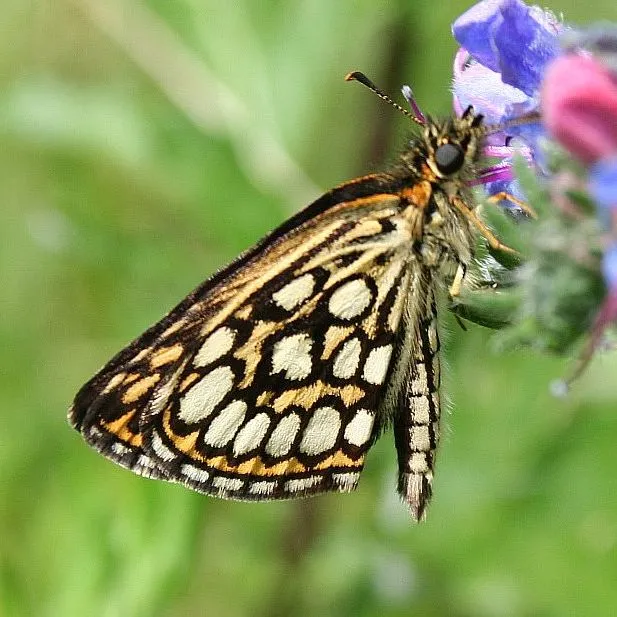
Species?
Heteropterus morpheus
